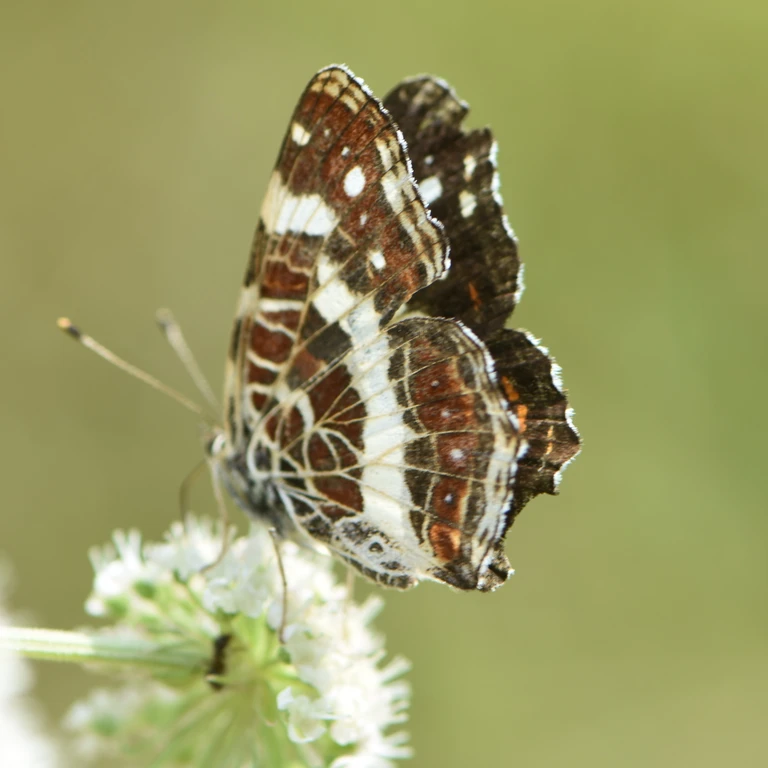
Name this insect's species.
Araschnia levana
